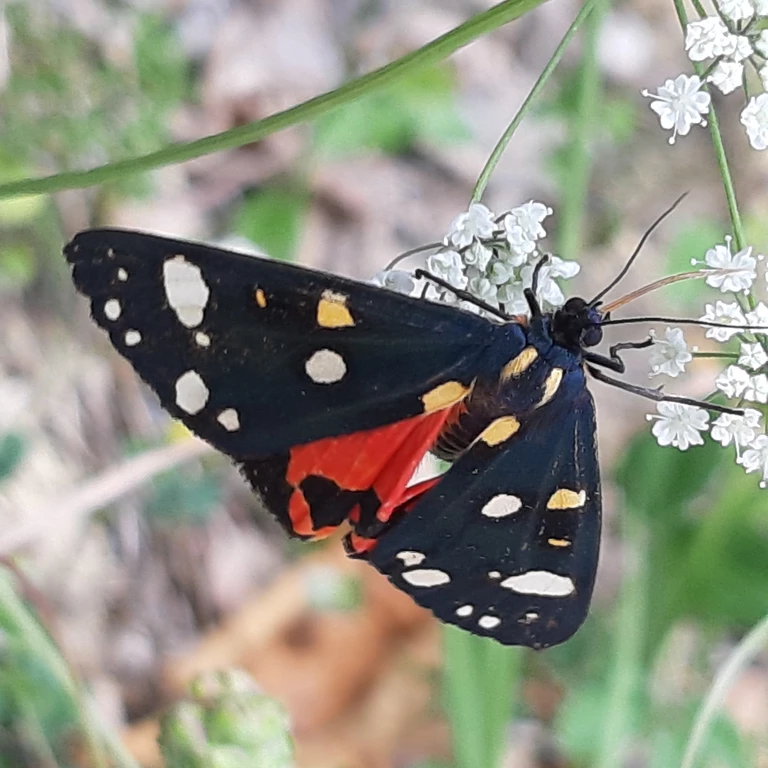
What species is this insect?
Callimorpha dominula
